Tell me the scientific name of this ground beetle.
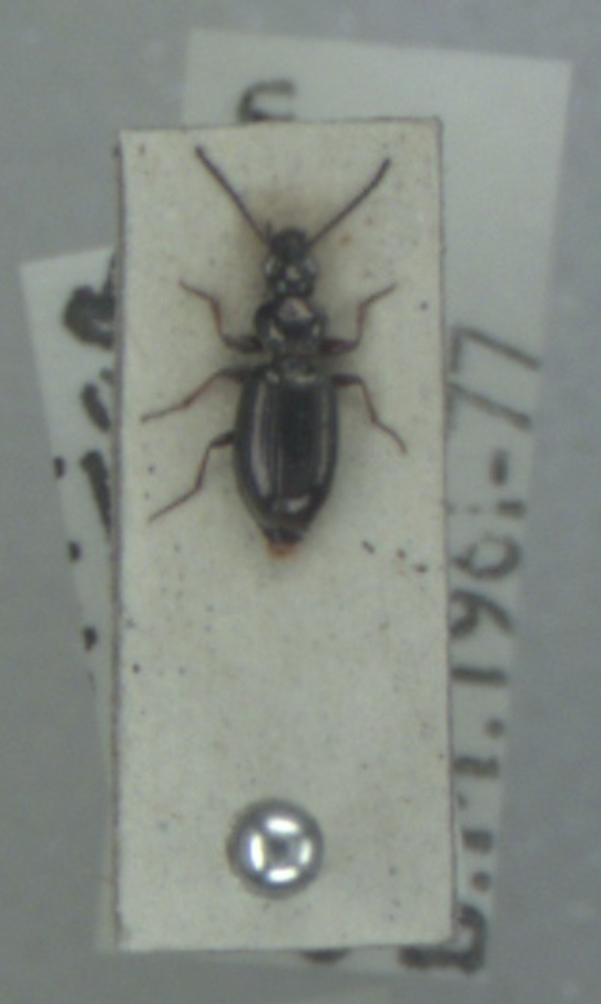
Bembidion lampros
